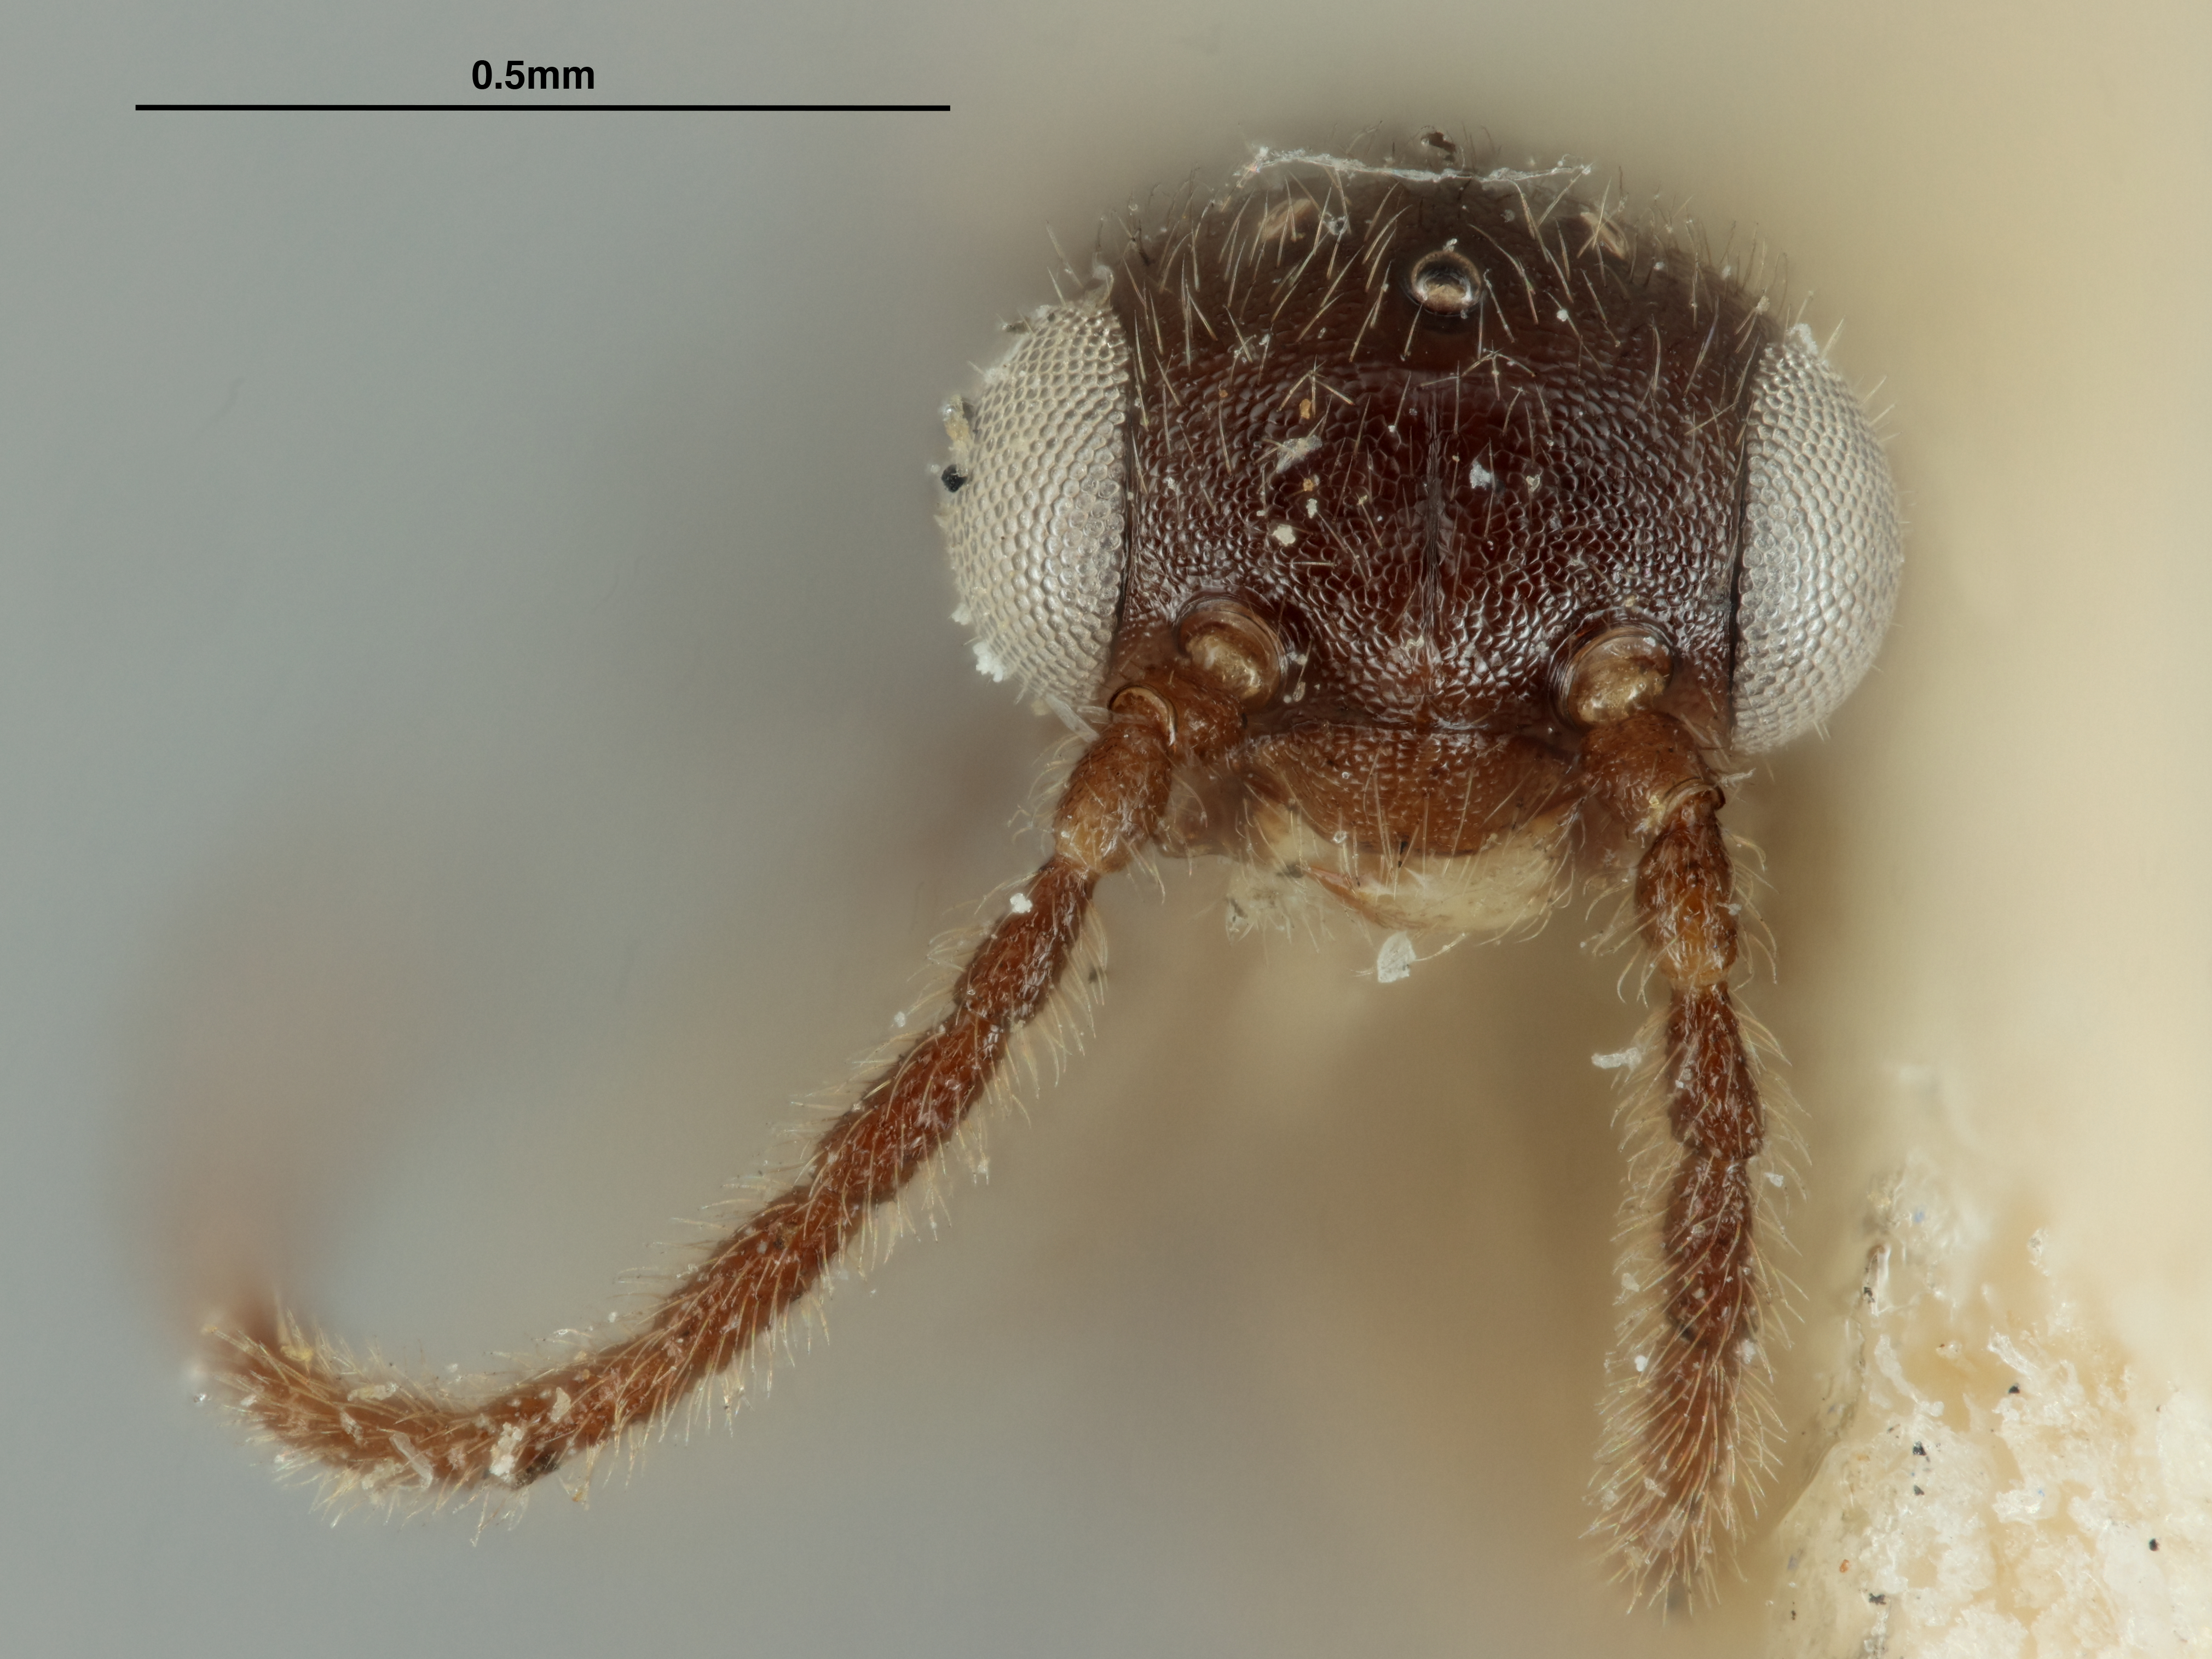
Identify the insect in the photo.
Aphelopus dikraneuri
